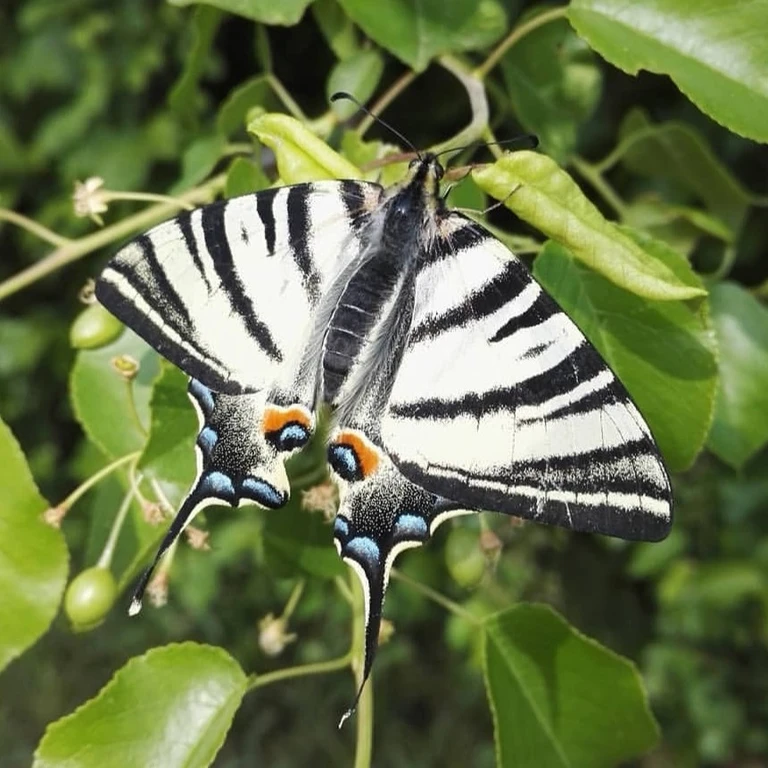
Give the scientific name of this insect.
Iphiclides podalirius
